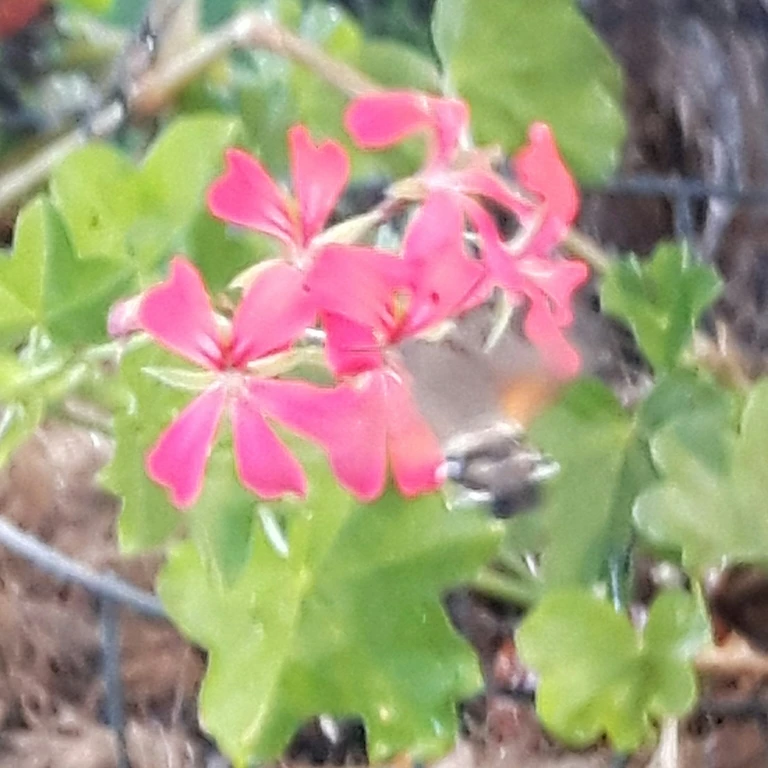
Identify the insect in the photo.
Macroglossum stellatarum
